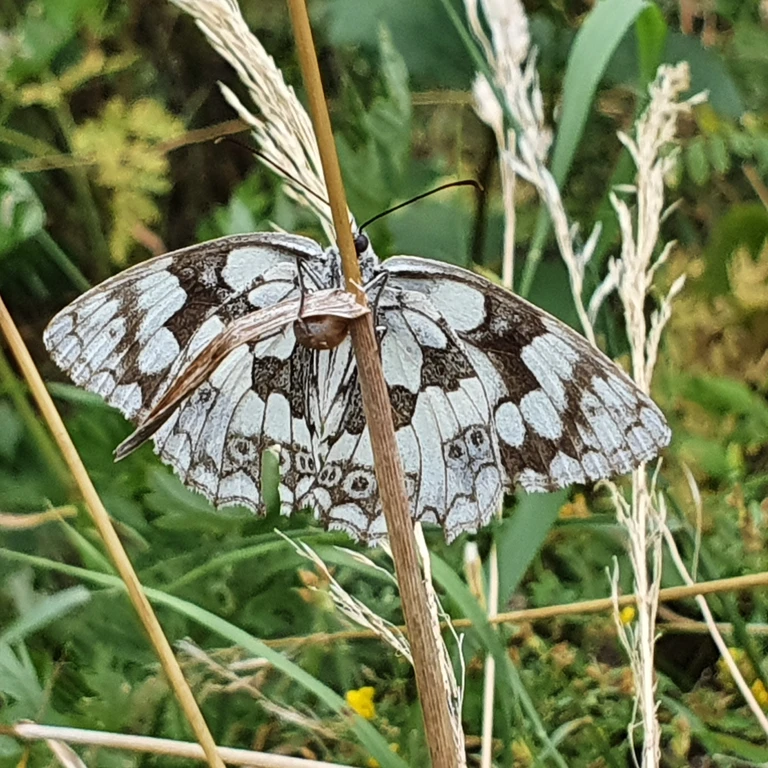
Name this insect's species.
Melanargia galathea
